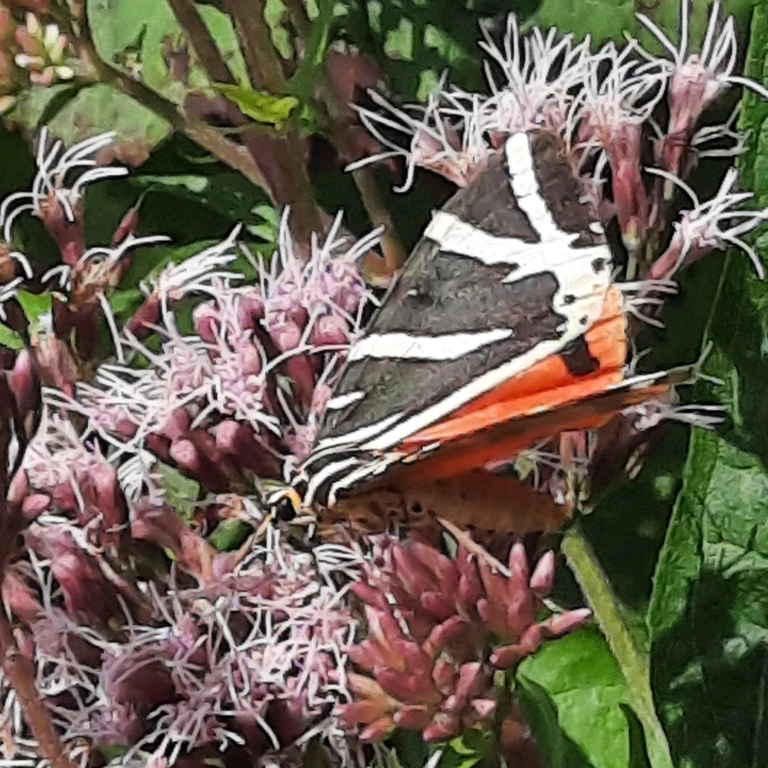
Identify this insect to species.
Euplagia quadripunctaria
